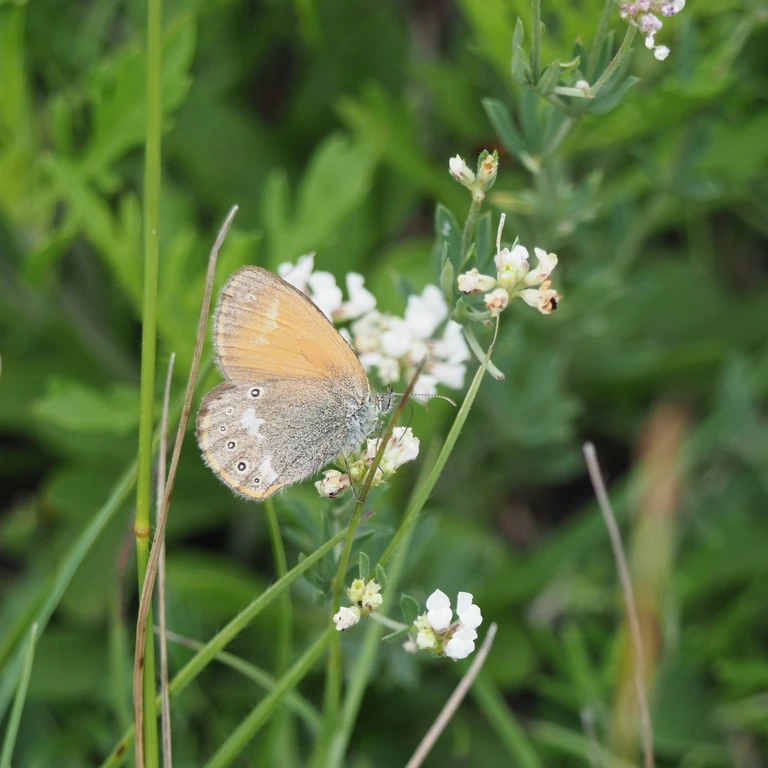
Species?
Coenonympha glycerion (also Coenonympha iphis)
